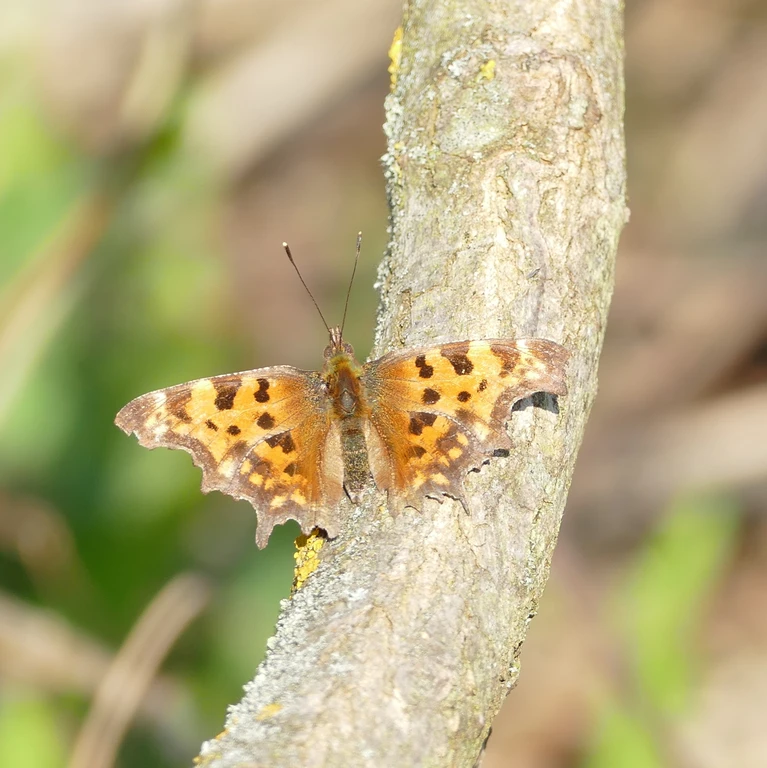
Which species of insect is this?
Polygonia c-album
